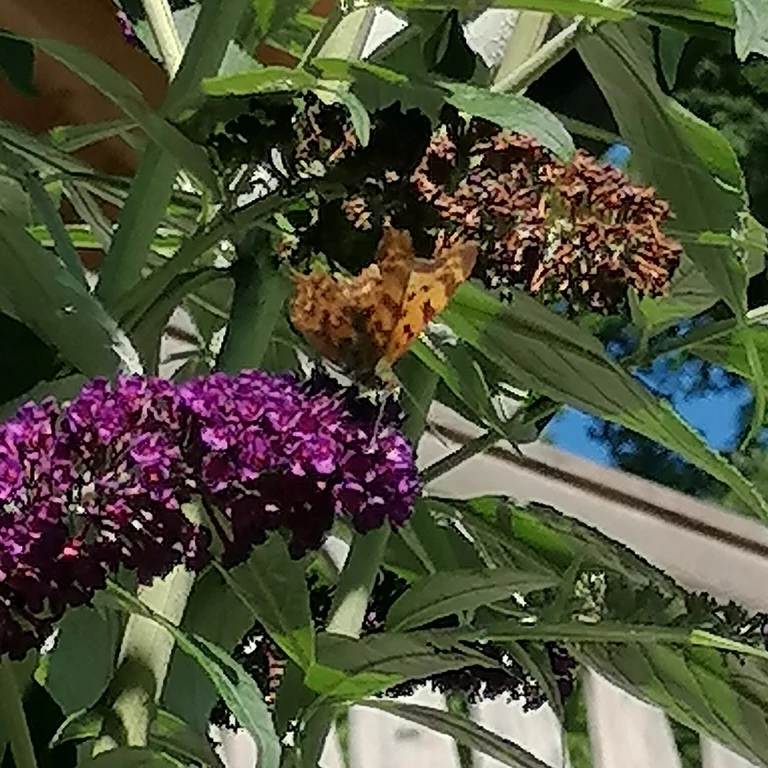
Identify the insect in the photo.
Polygonia c-album
